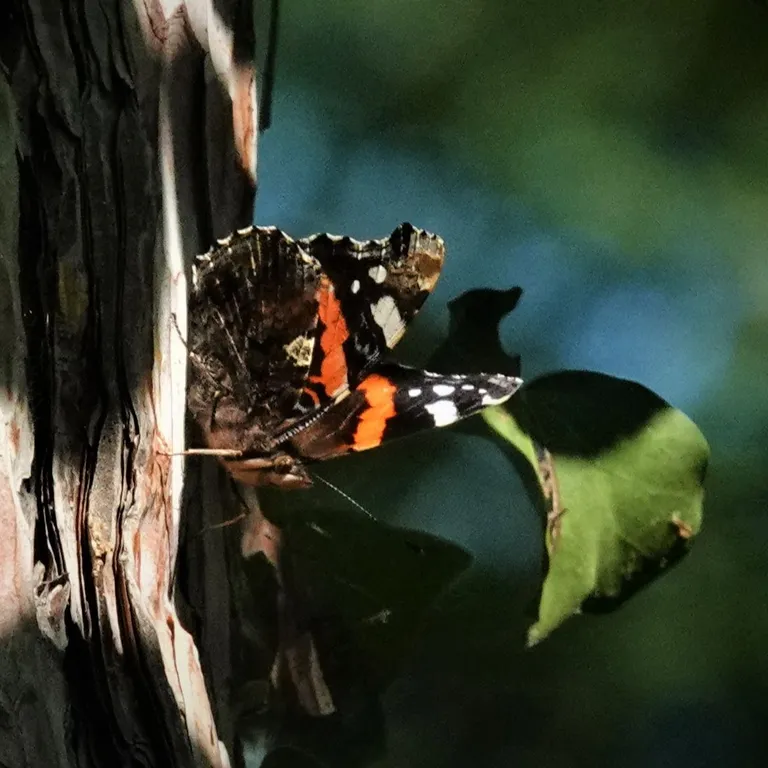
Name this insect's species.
Vanessa atalanta
